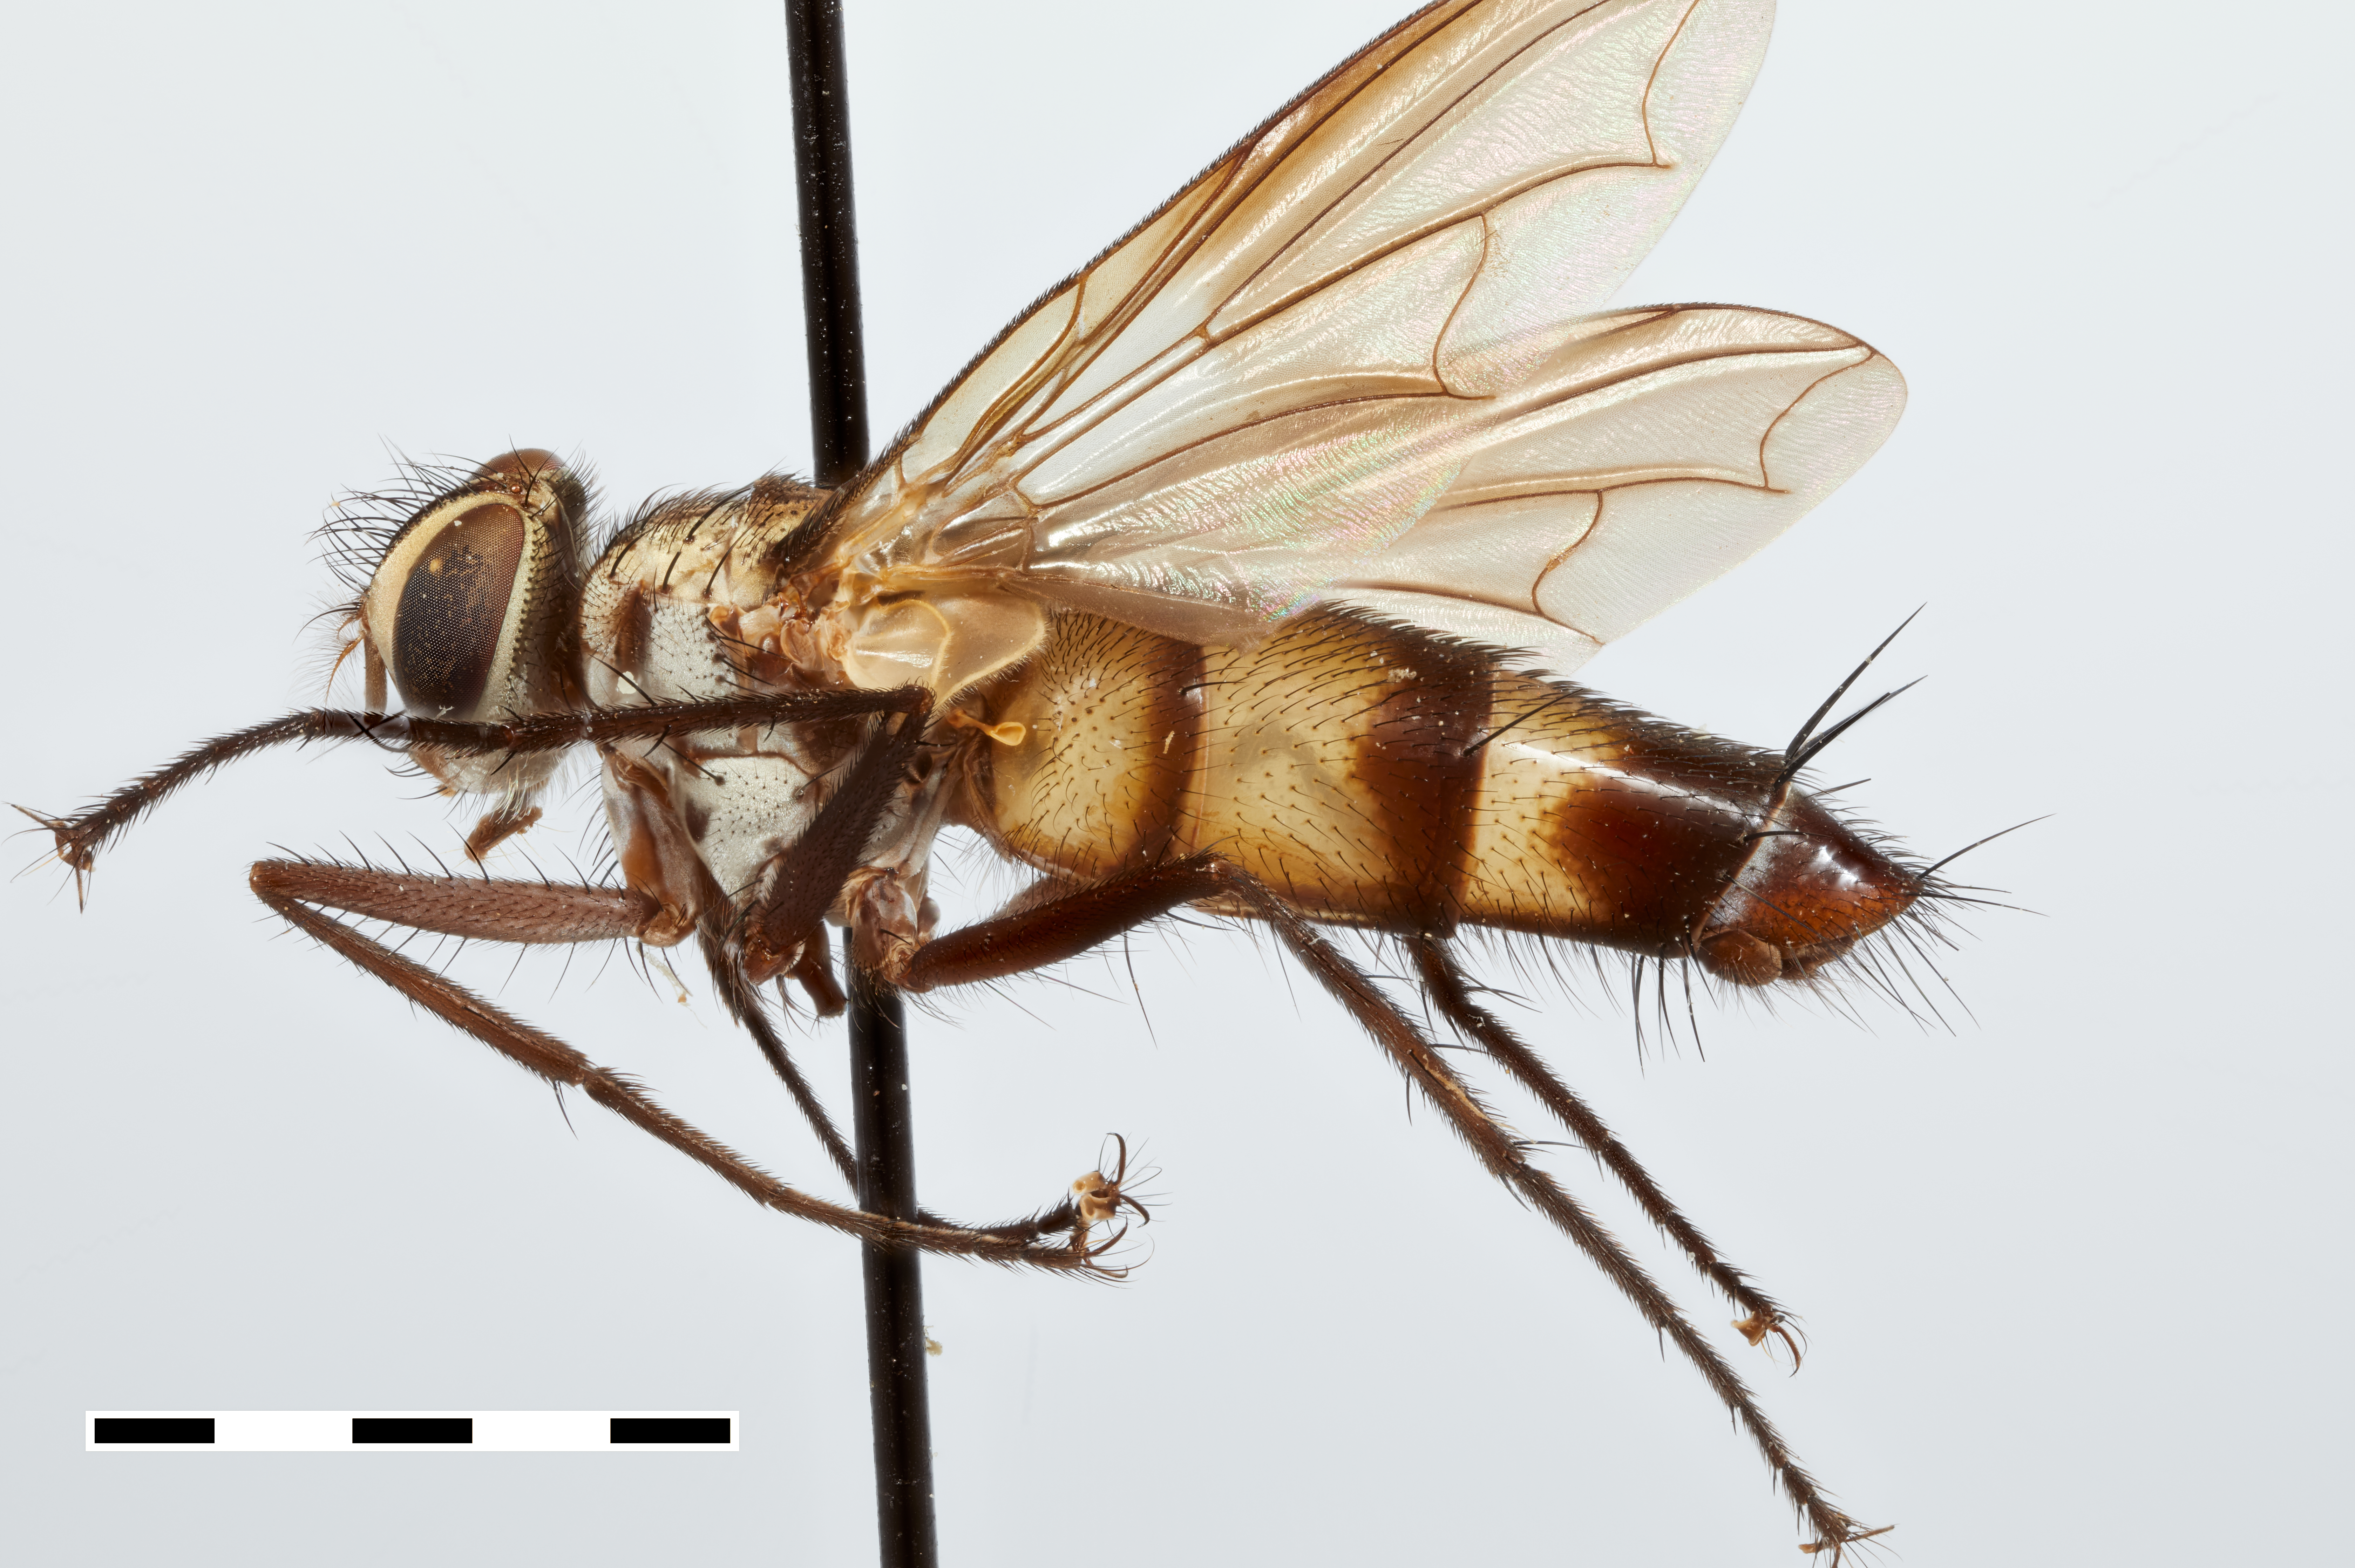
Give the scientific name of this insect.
Ushpayacua ureophila
